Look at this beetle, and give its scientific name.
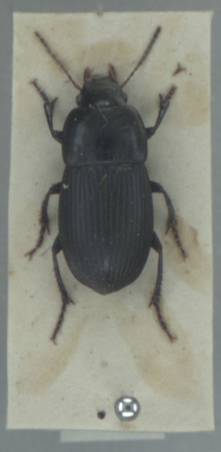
Harpalus dimidiatus
